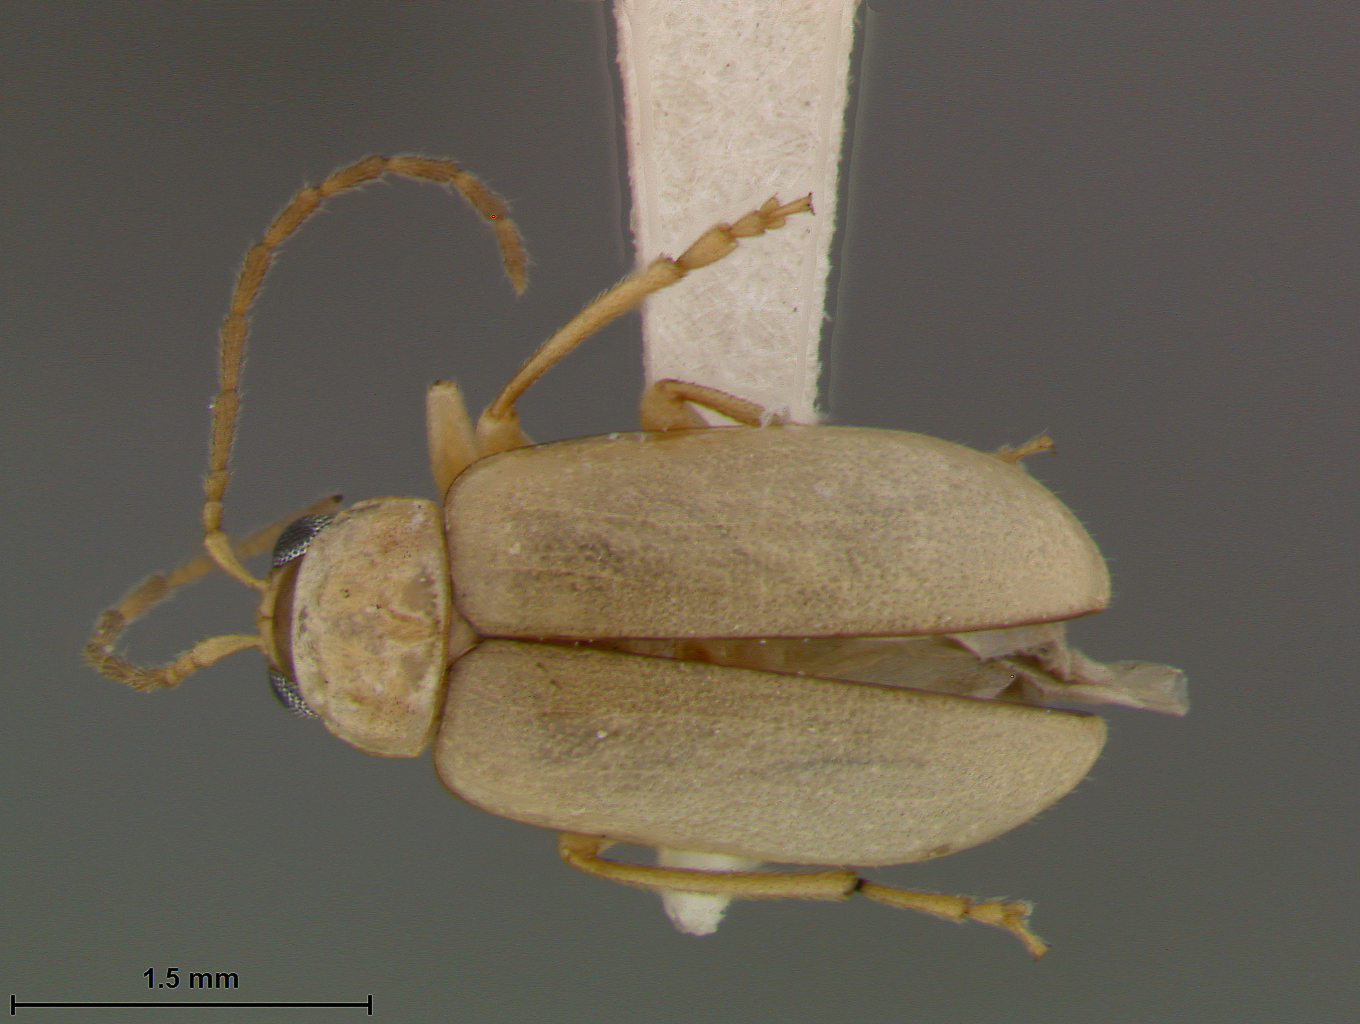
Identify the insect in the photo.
Luperodes rugipennis
